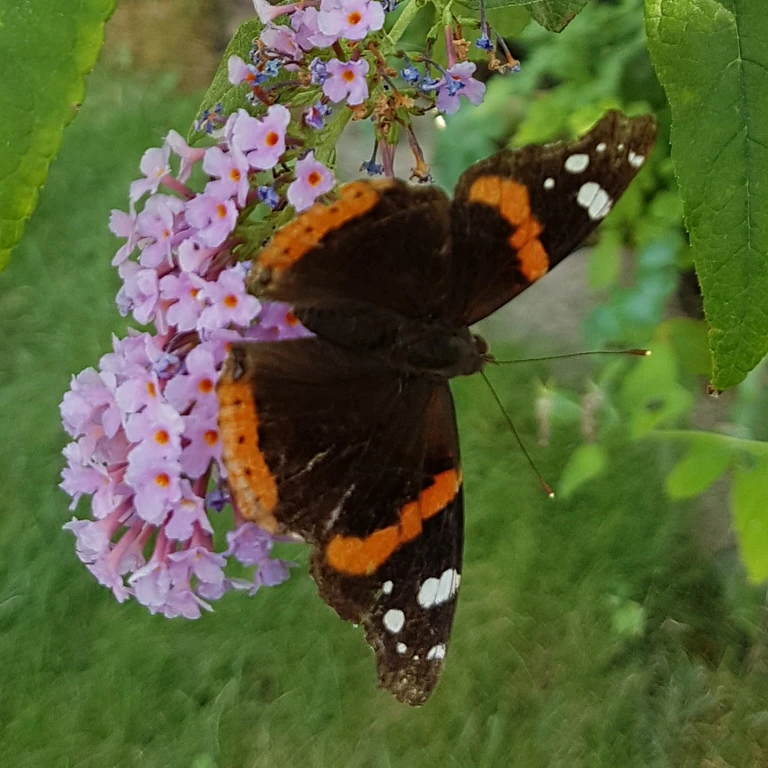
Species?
Vanessa atalanta
